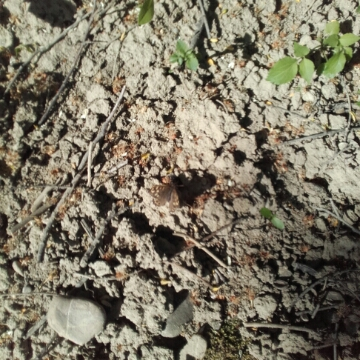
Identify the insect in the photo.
Pararge aegeria
